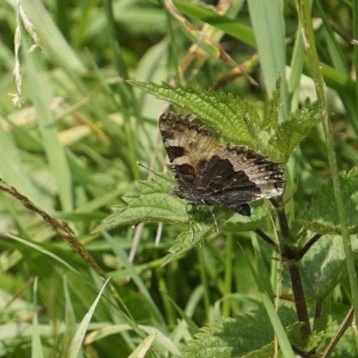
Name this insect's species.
Aglais urticae
